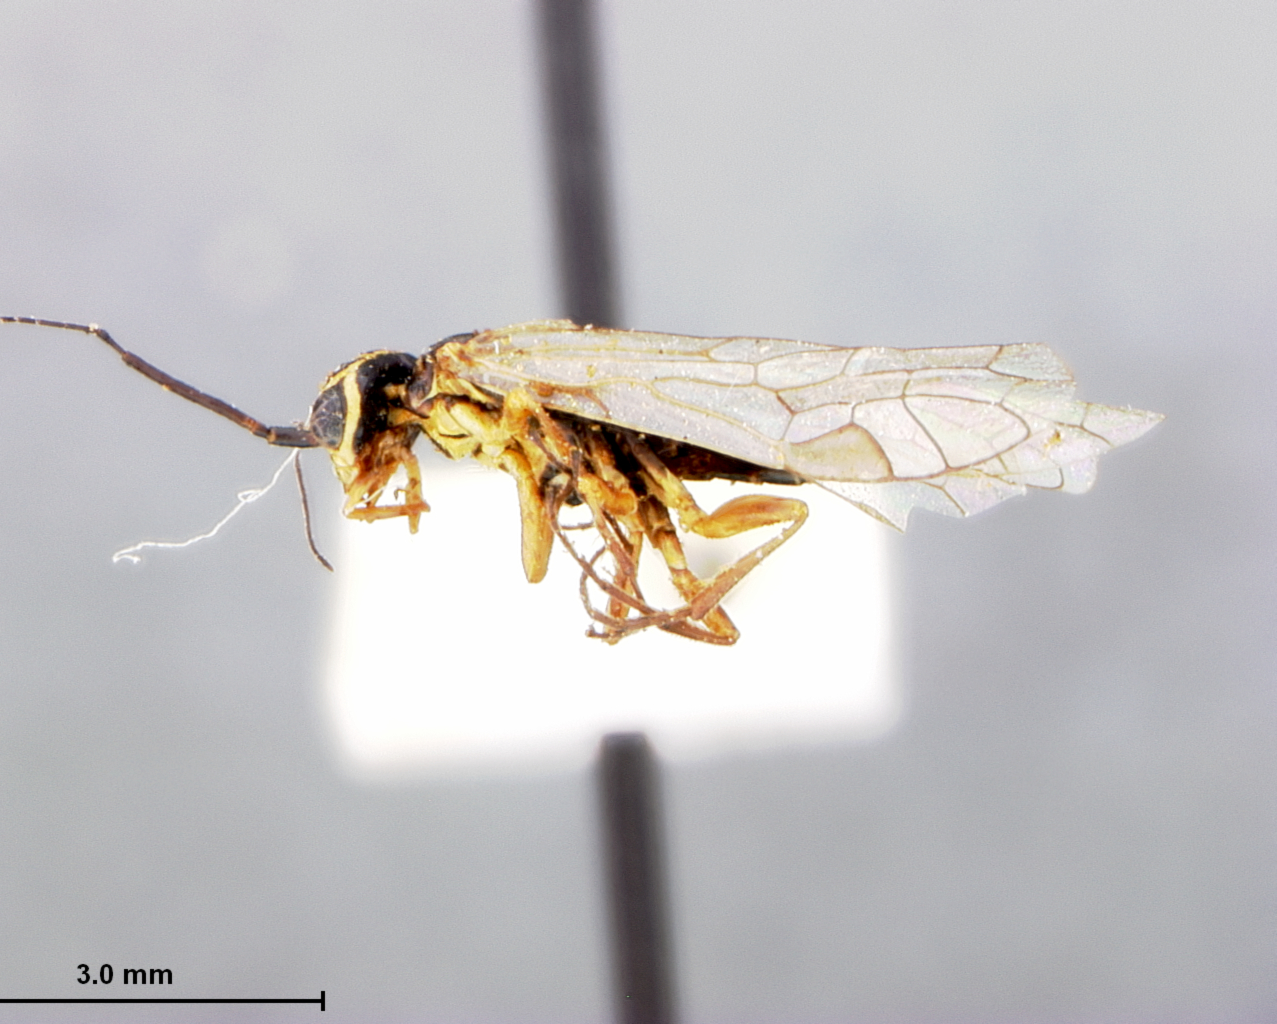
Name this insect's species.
Xyela lunata
